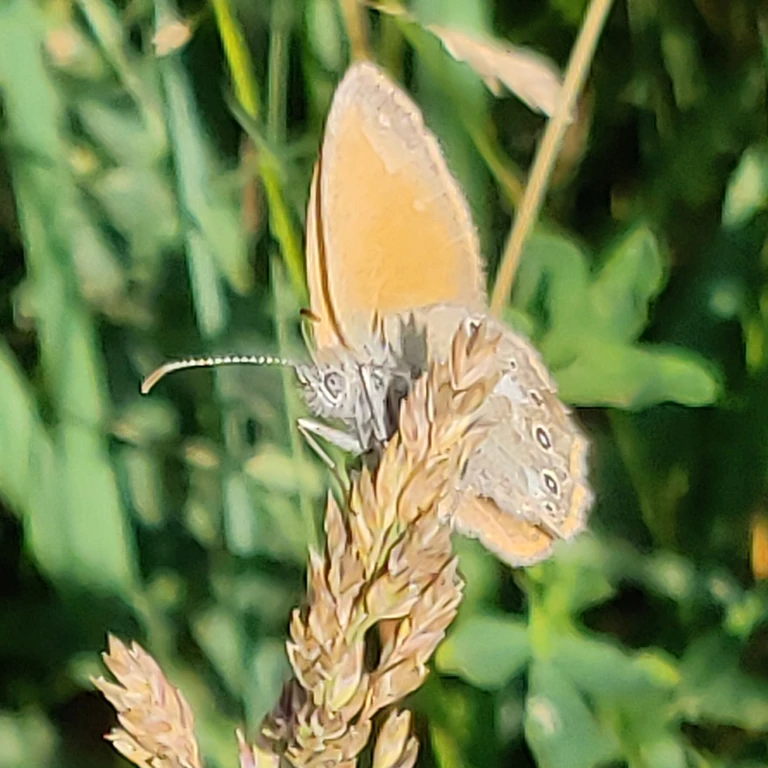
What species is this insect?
Coenonympha glycerion (also Coenonympha iphis)
